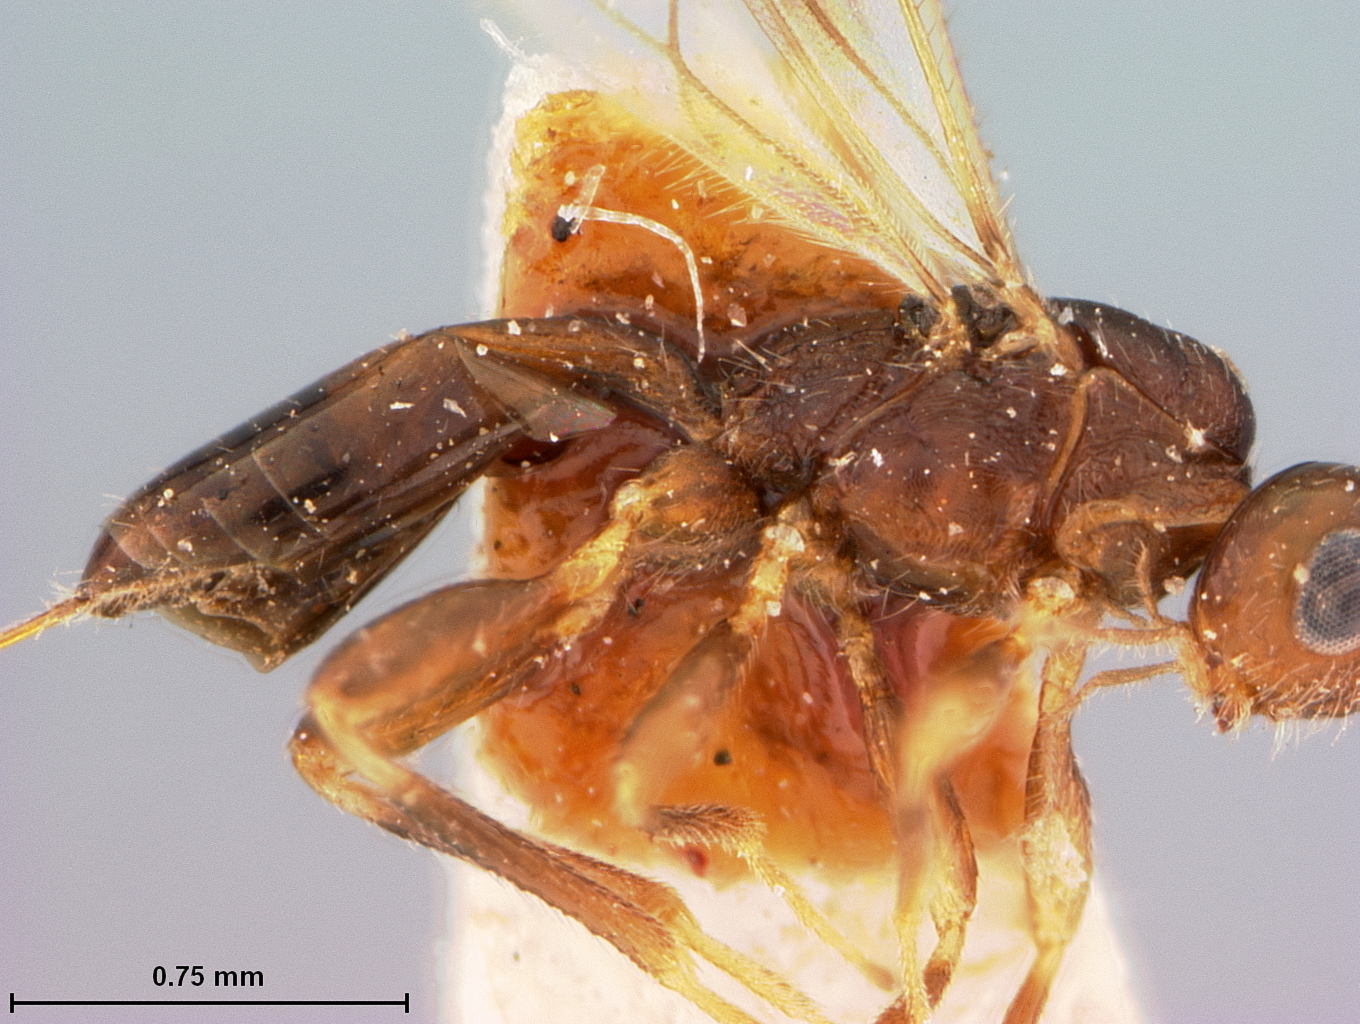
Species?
Spathius tomici
